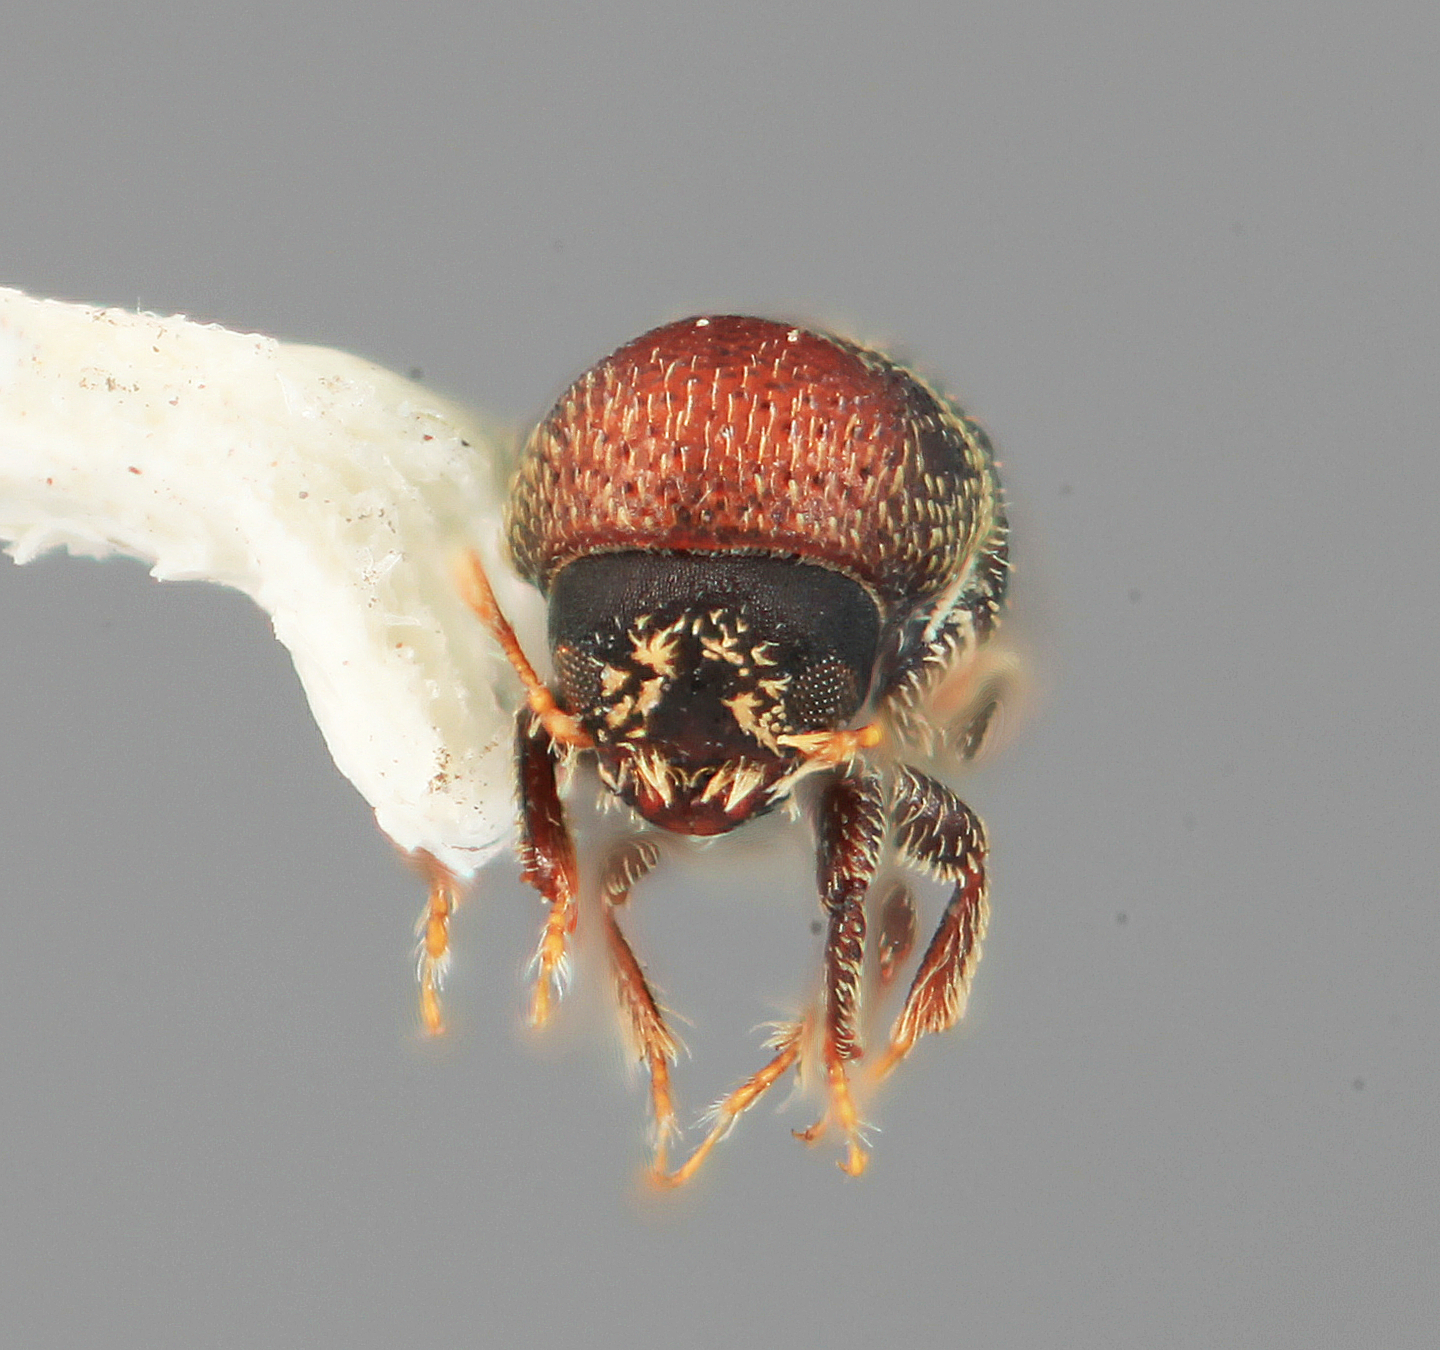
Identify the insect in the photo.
Micracis divaricata (also Micracisella divaricata)
